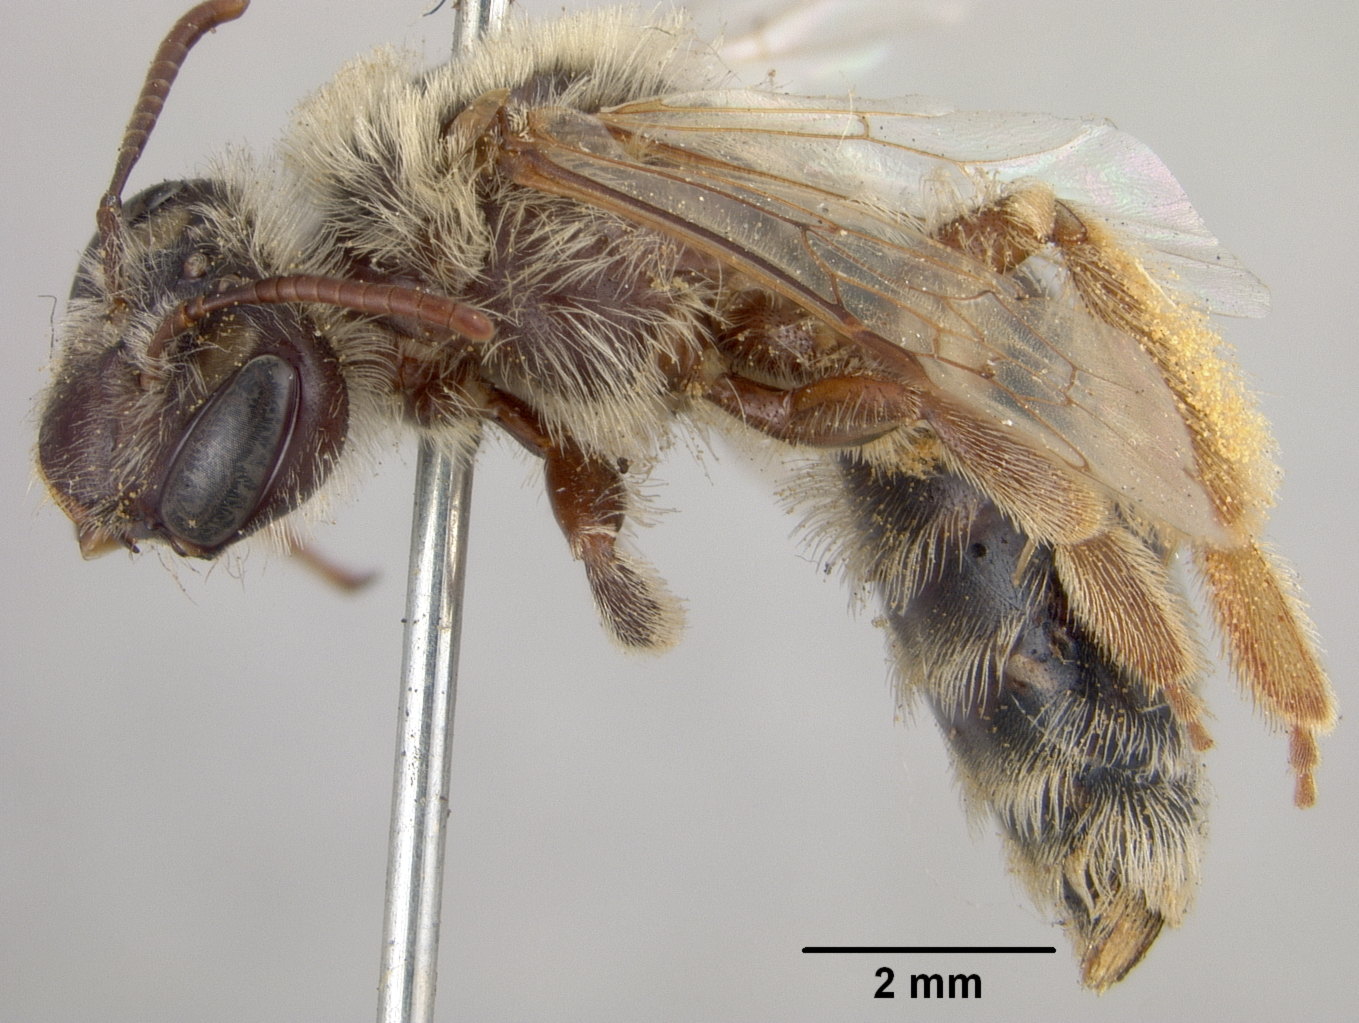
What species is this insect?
Andrena graenicheri
